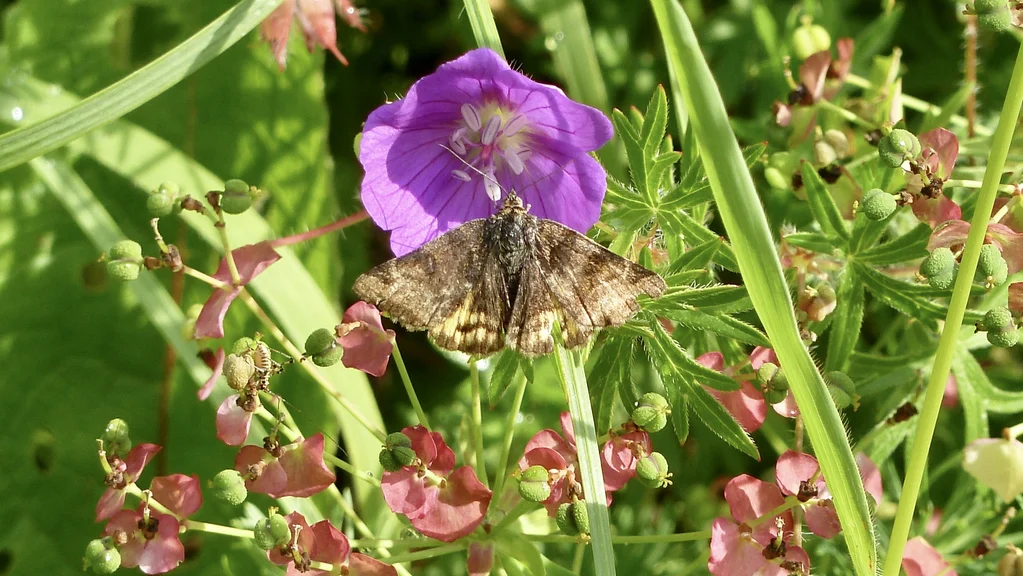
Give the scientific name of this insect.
Euclidia glyphica
